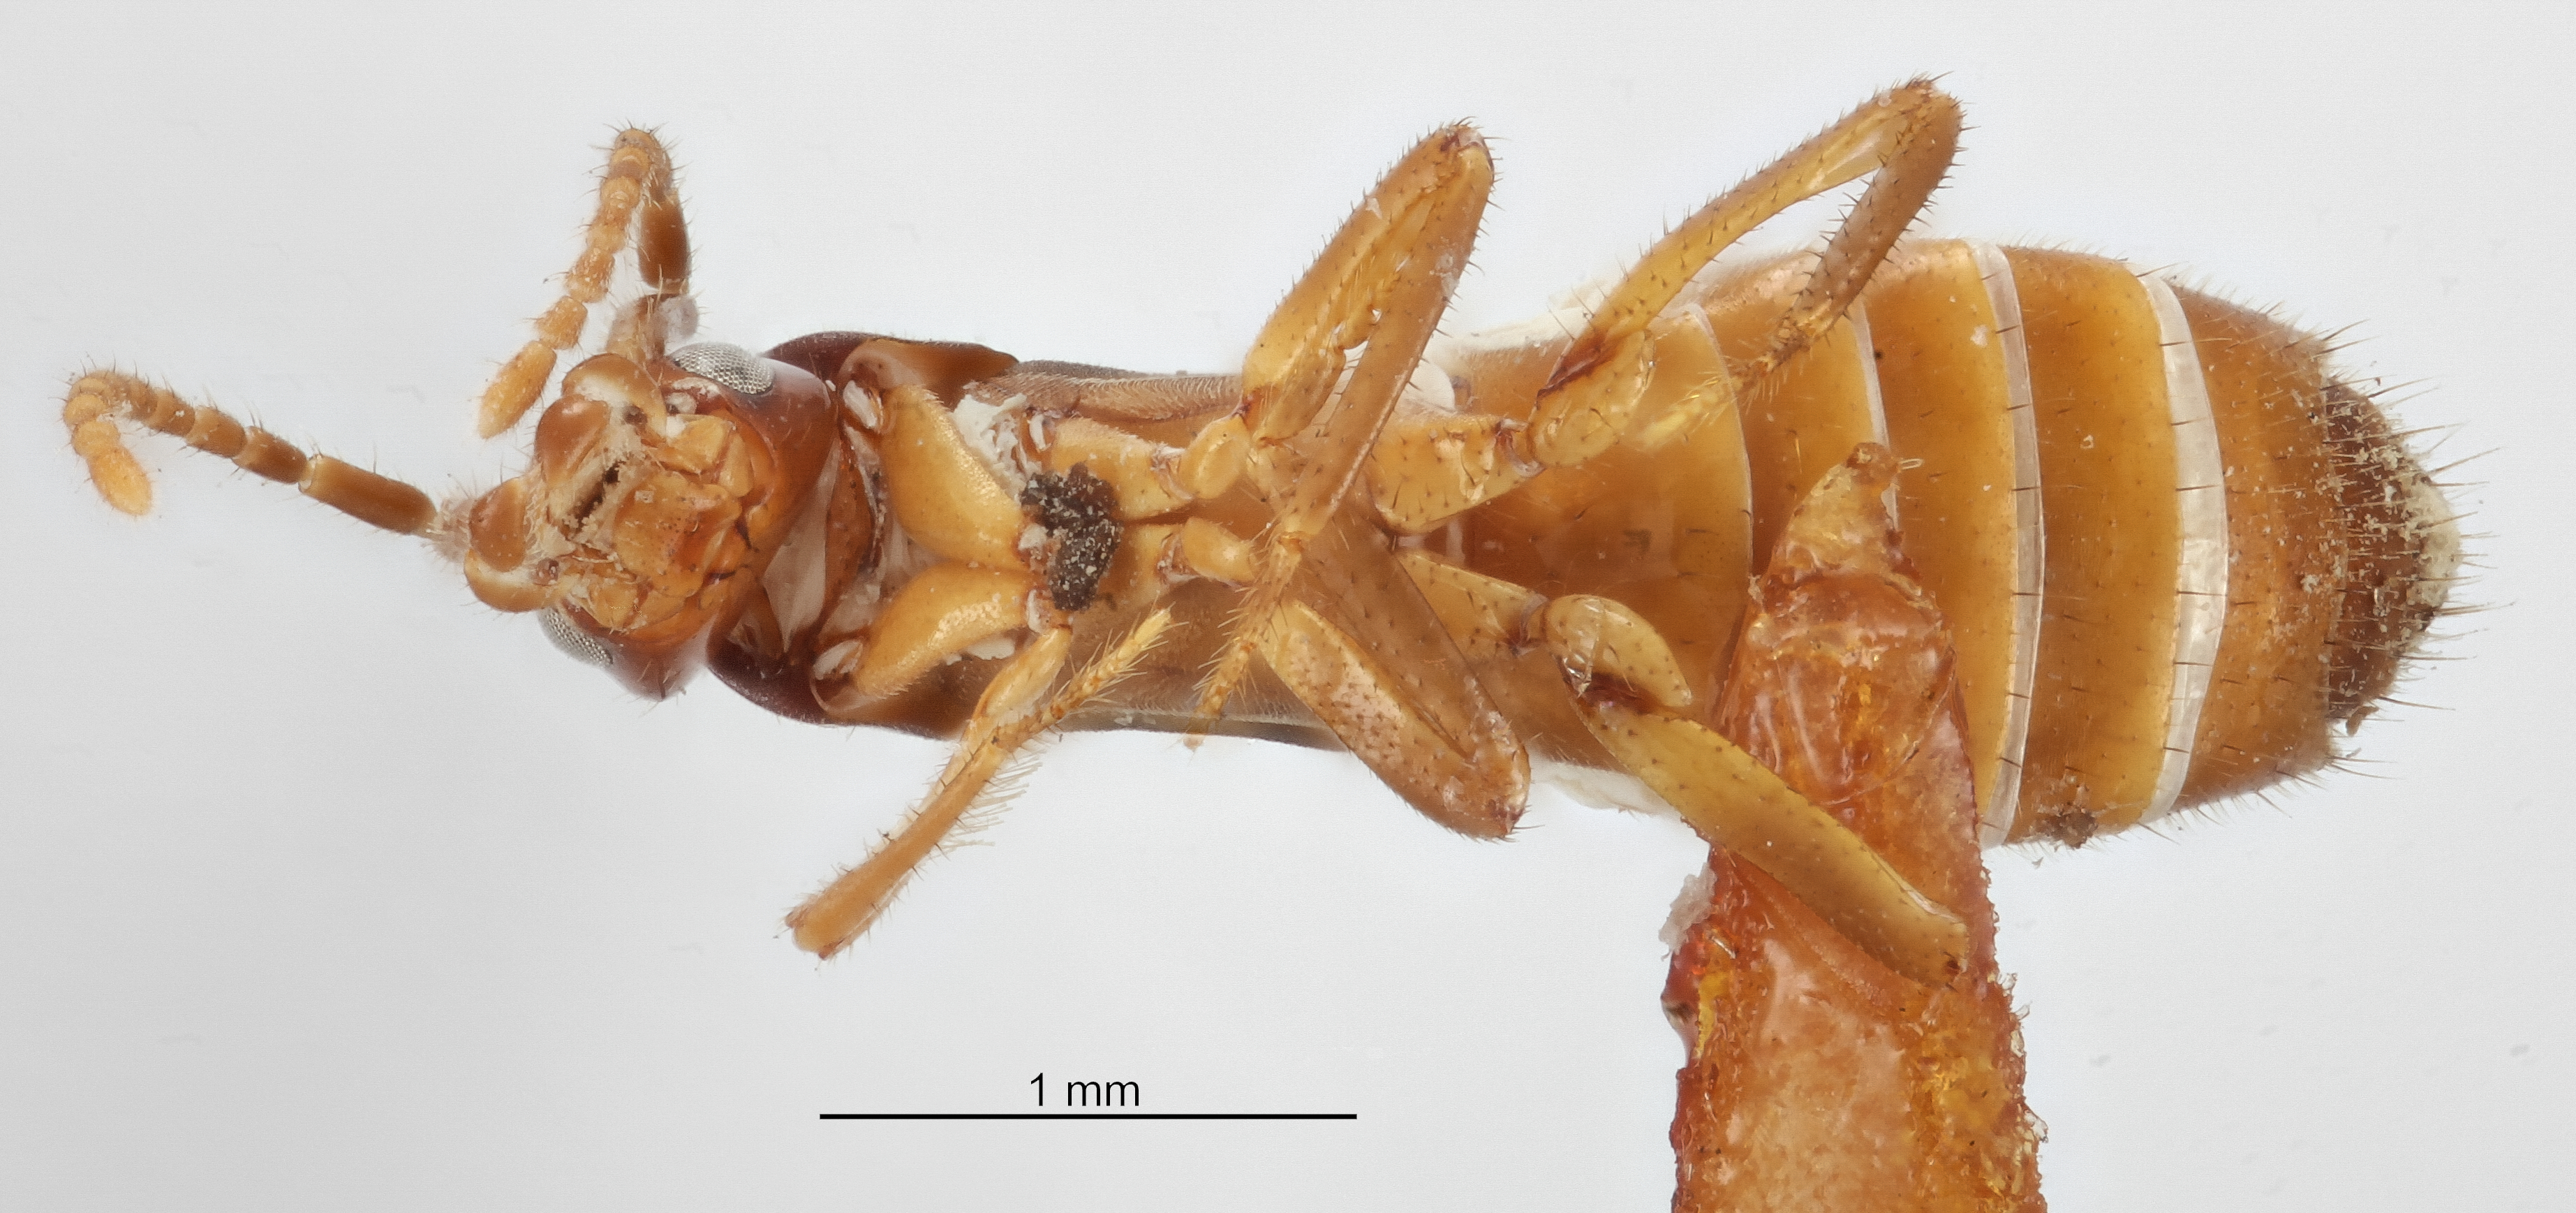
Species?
Termitosomos huachii
